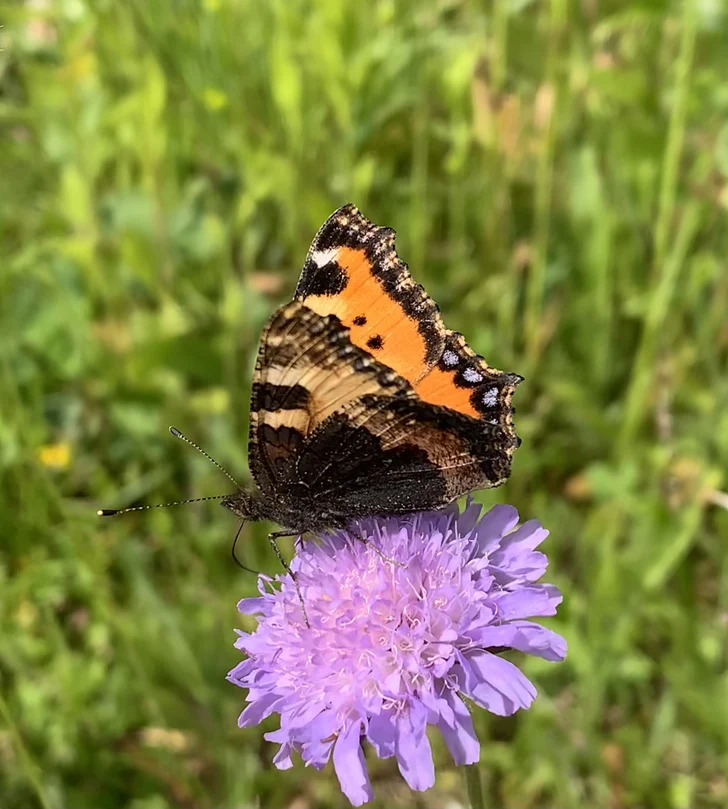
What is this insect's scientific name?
Aglais urticae
